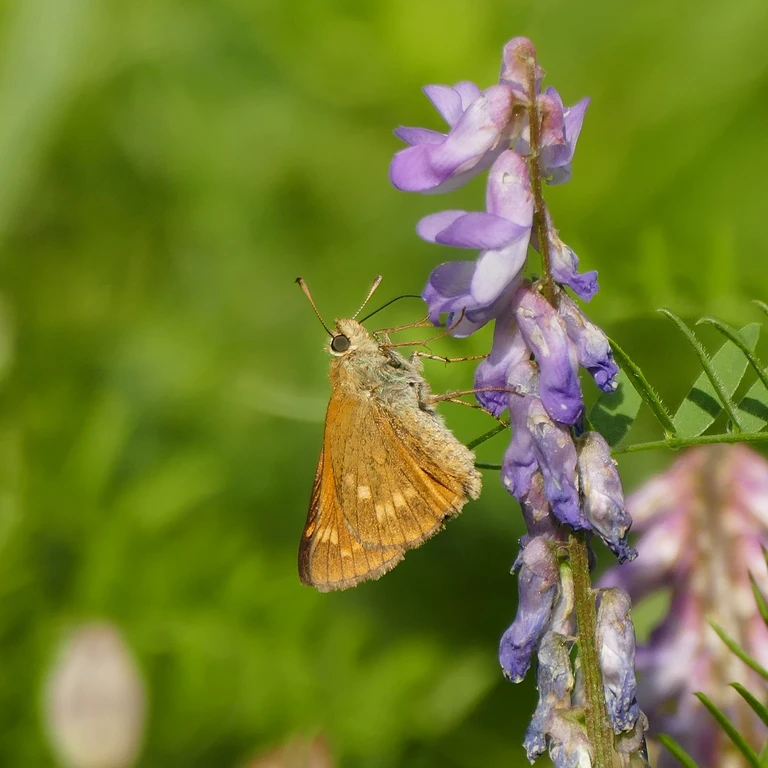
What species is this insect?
Ochlodes sylvanus (also Ochlodes venata)
